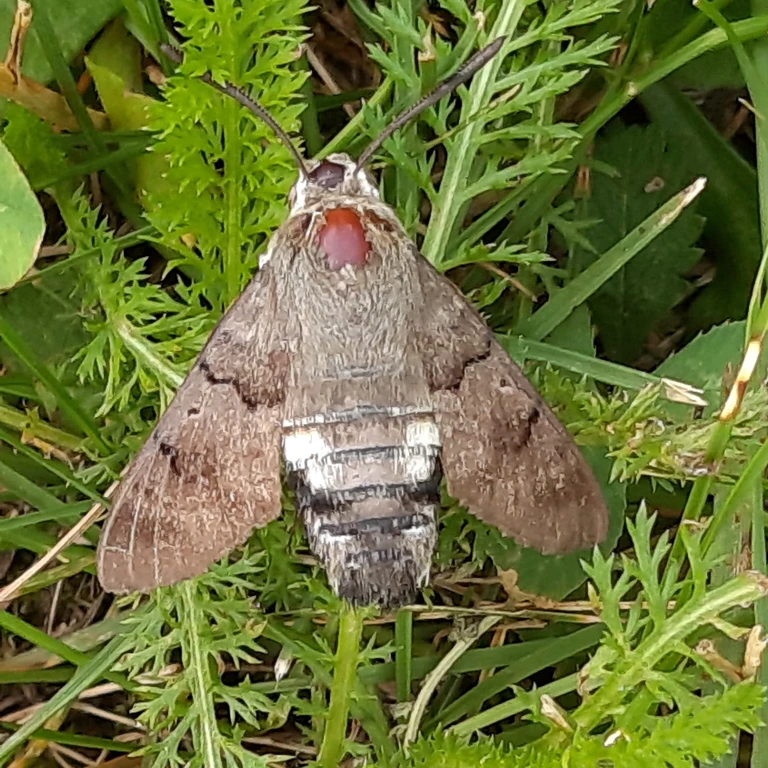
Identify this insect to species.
Macroglossum stellatarum
